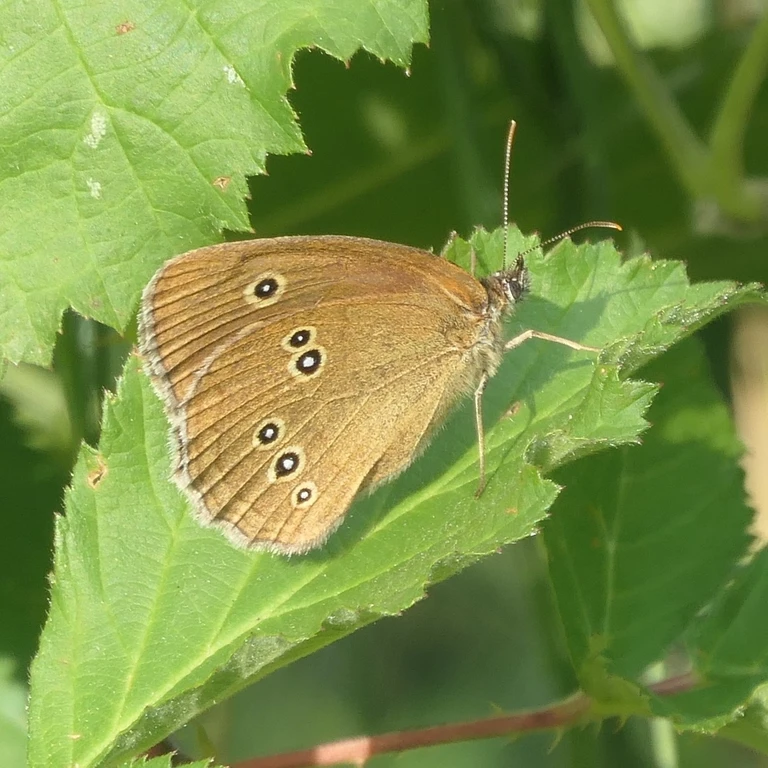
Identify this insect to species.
Aphantopus hyperantus
